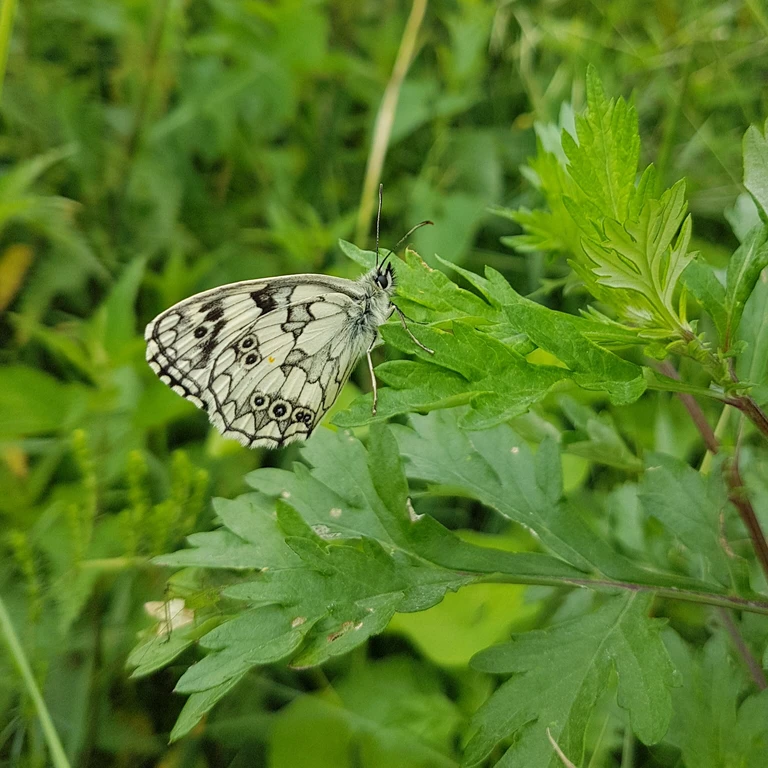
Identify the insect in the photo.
Melanargia galathea
